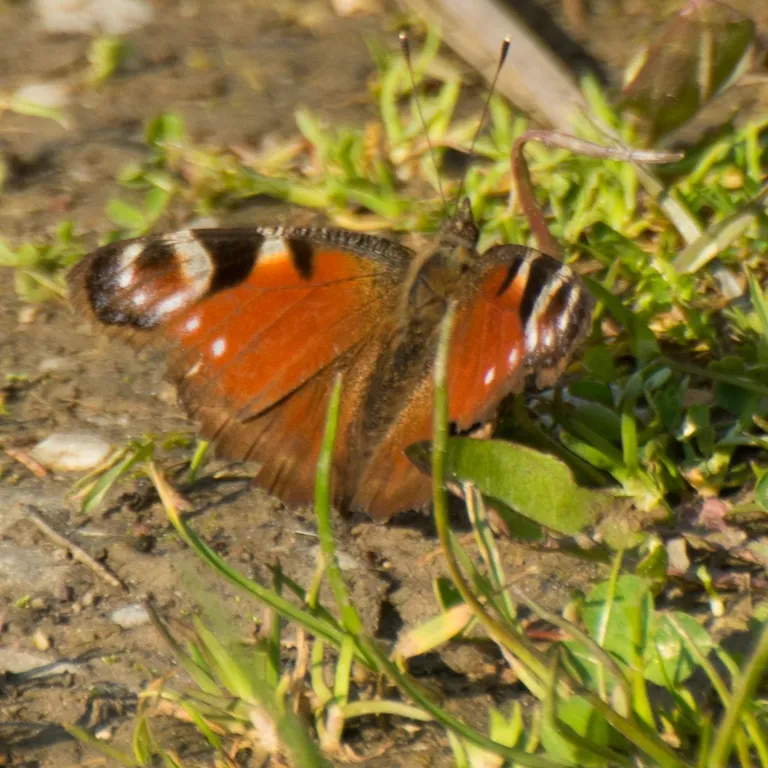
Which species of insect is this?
Aglais io
